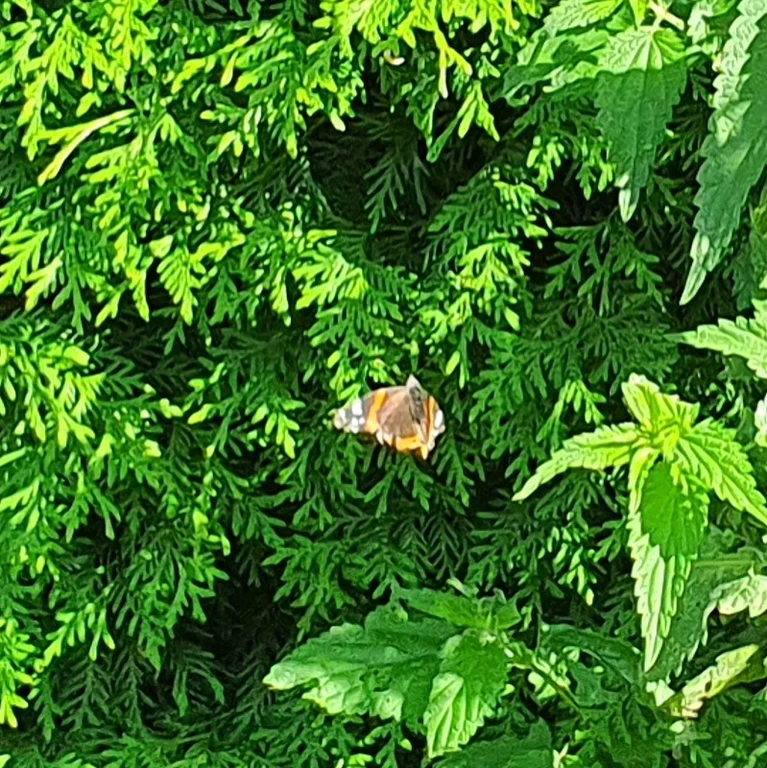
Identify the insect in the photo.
Vanessa atalanta
